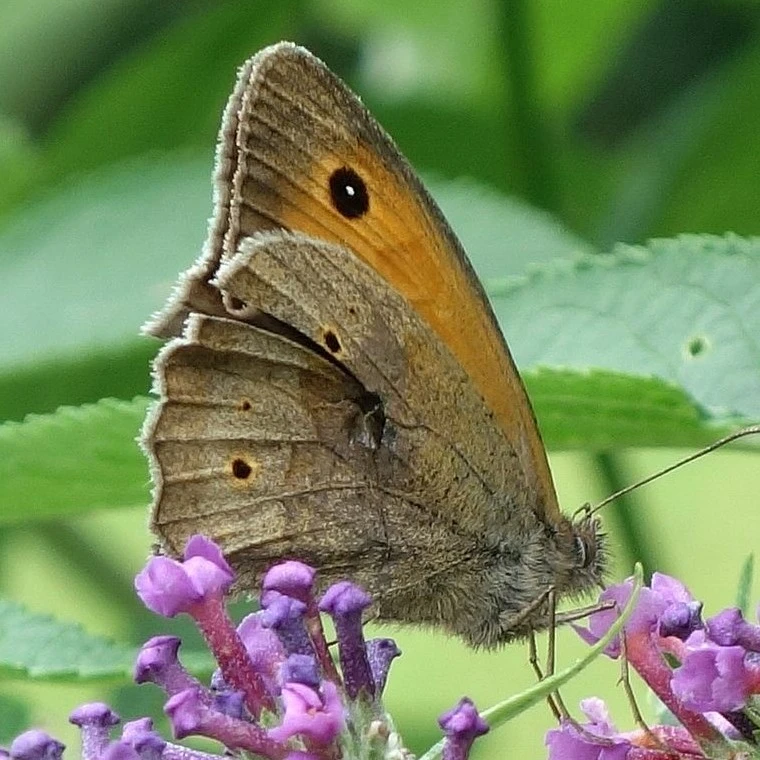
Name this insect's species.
Maniola jurtina
